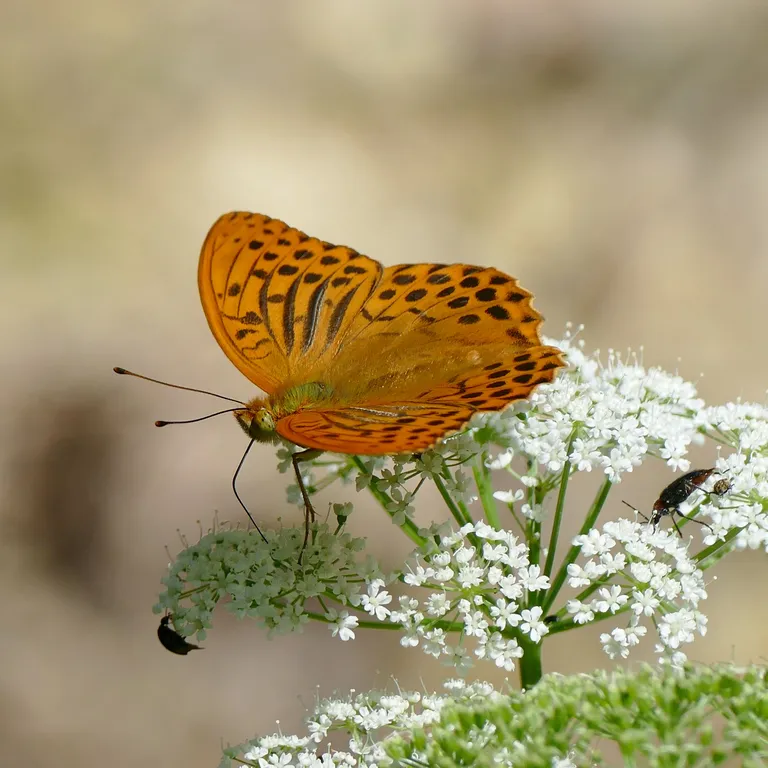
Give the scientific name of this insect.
Argynnis paphia
